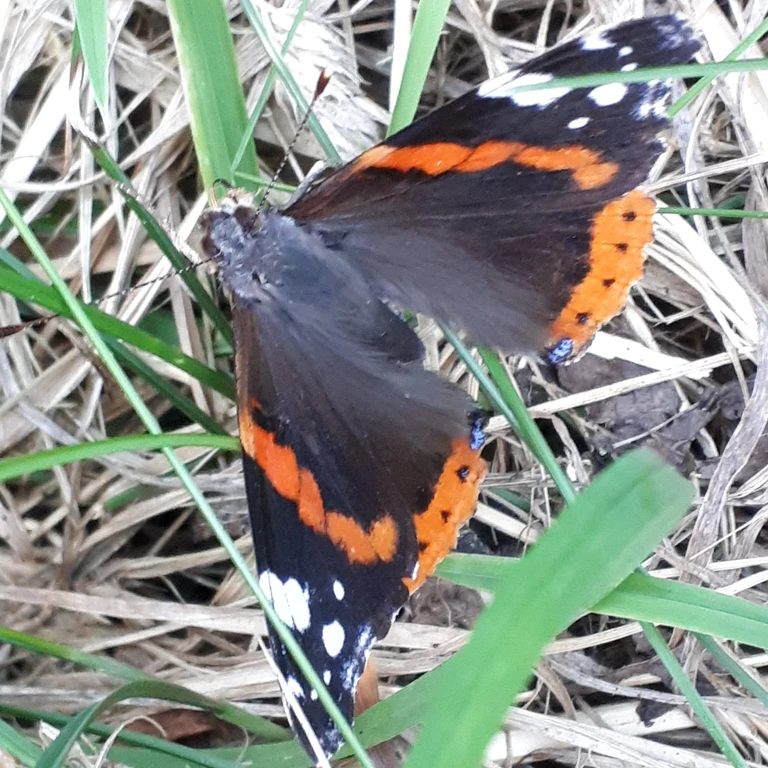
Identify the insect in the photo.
Vanessa atalanta
